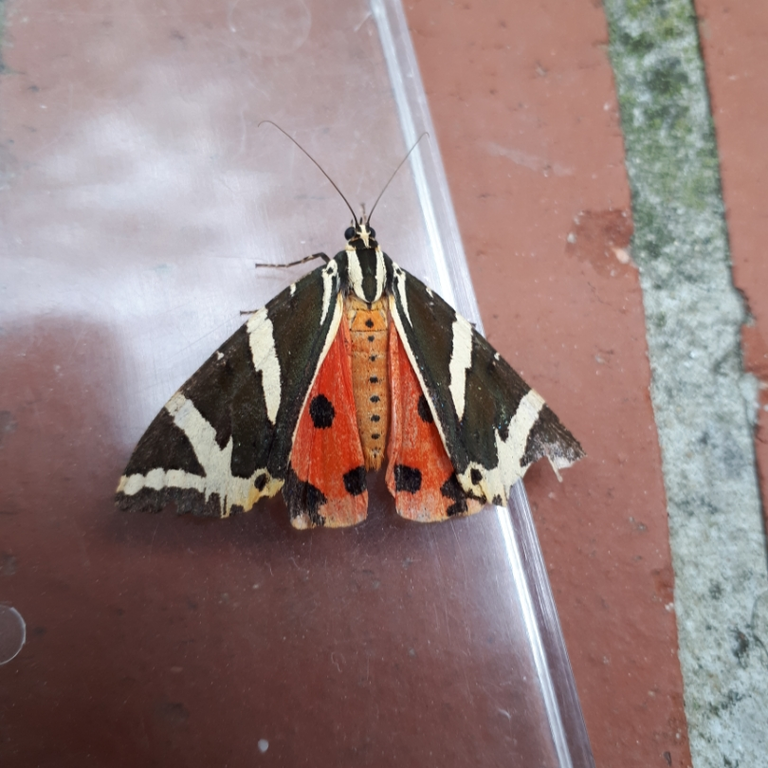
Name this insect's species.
Euplagia quadripunctaria
